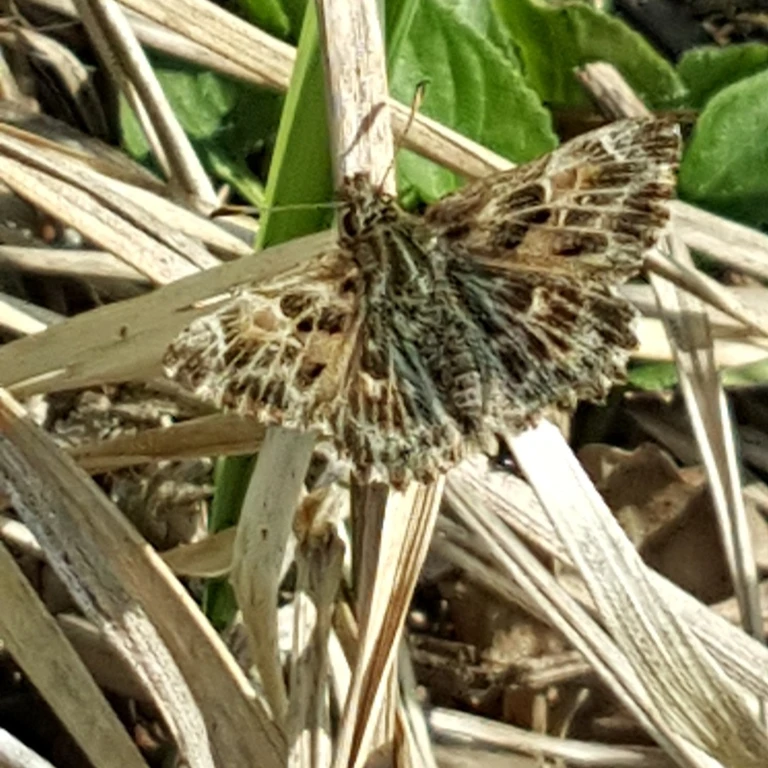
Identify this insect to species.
Carcharodus alceae
